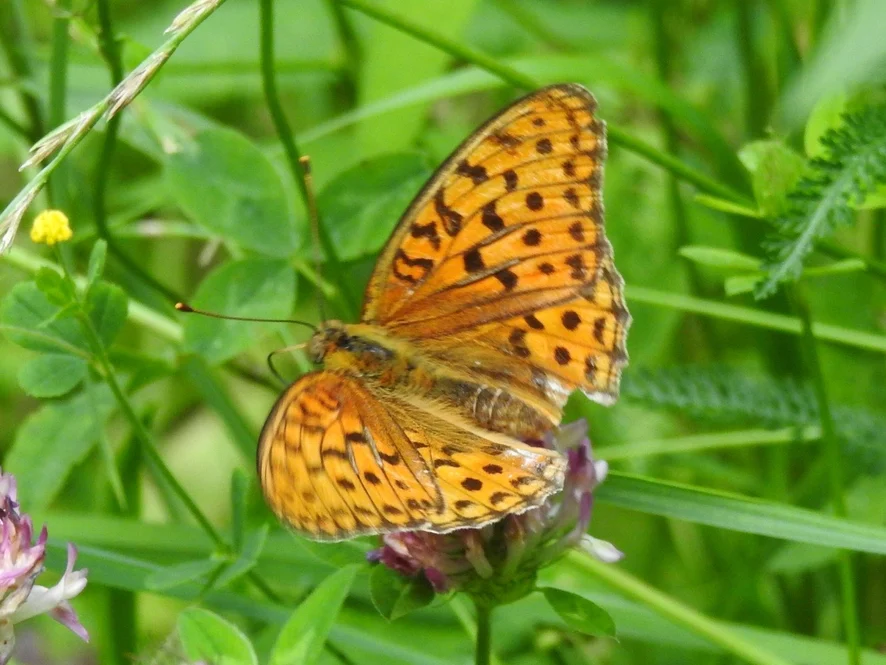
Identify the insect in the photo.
Fabriciana adippe
